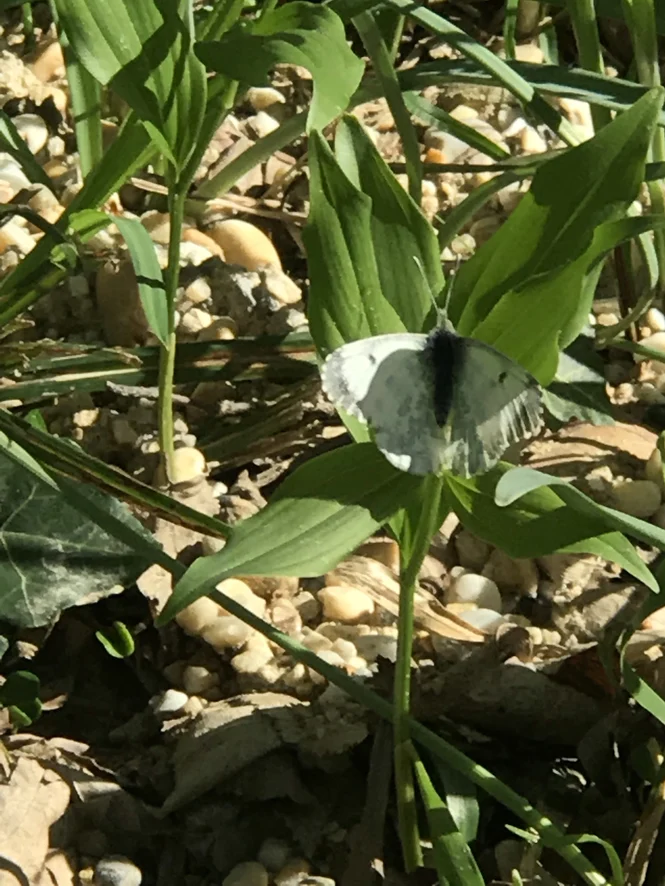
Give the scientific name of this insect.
Anthocharis cardamines
